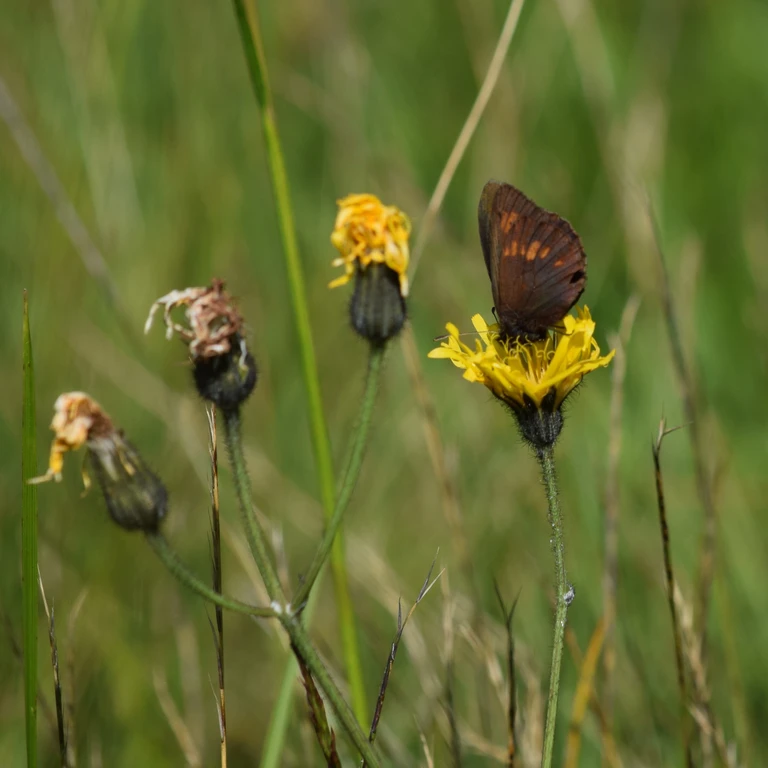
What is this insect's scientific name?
Erebia manto
